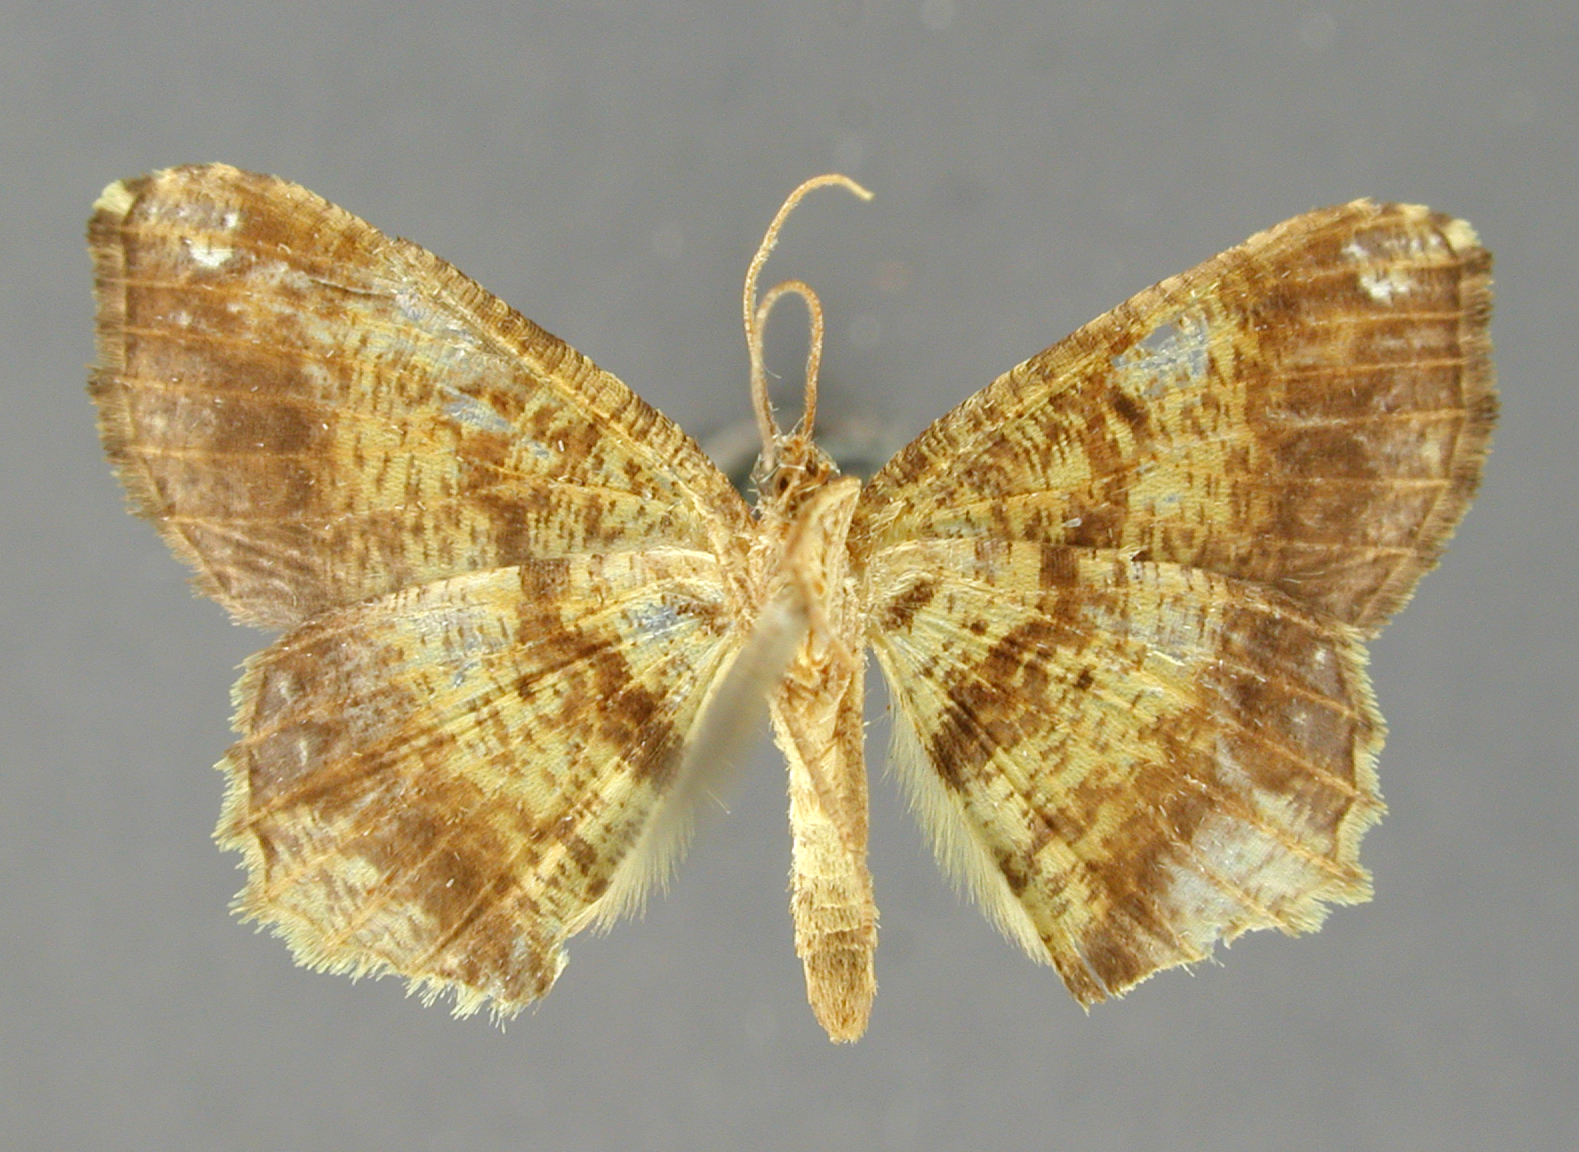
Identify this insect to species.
Semiothisa liquata
